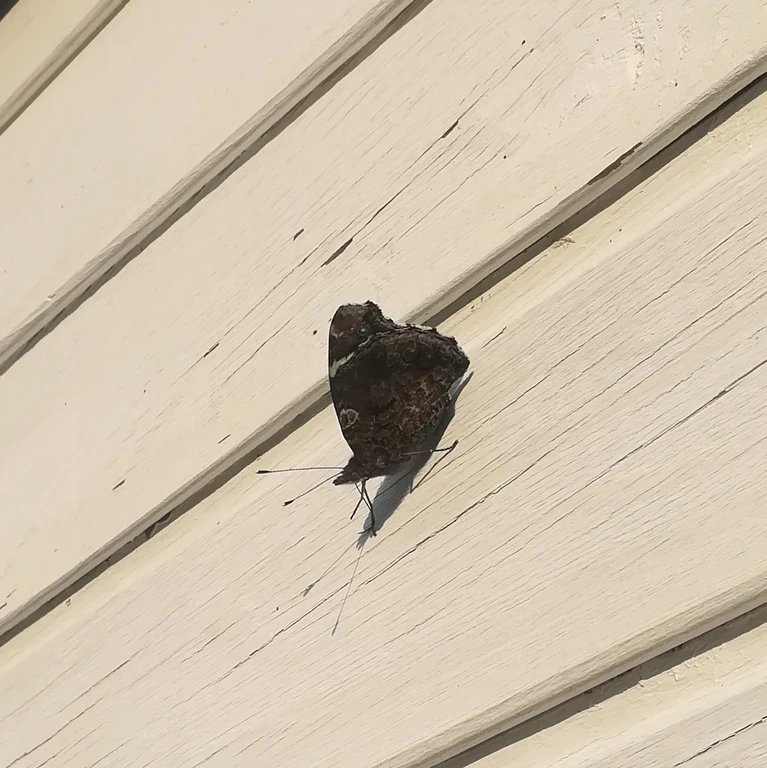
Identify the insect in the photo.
Vanessa atalanta
